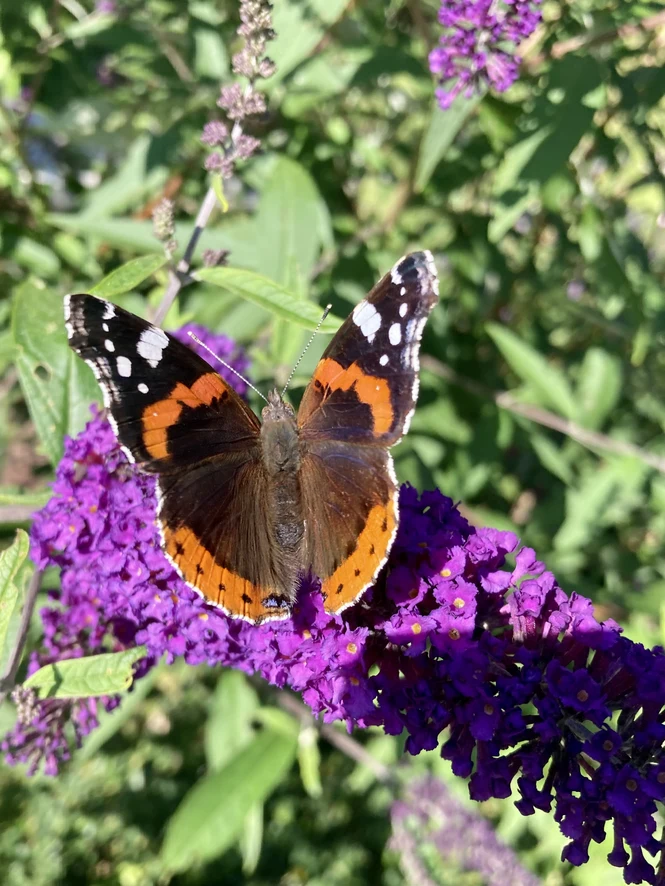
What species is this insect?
Vanessa atalanta
